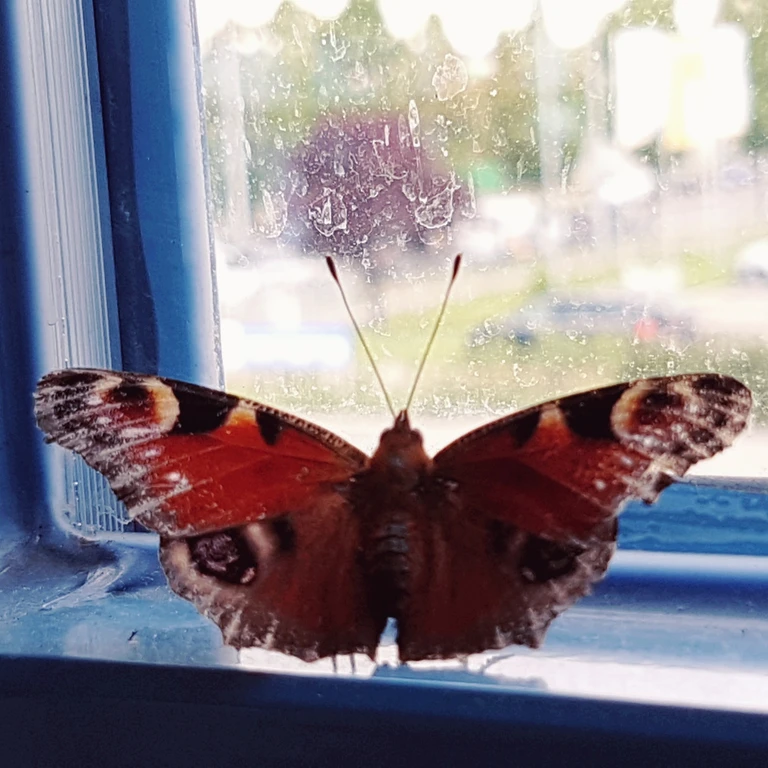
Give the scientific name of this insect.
Aglais io
